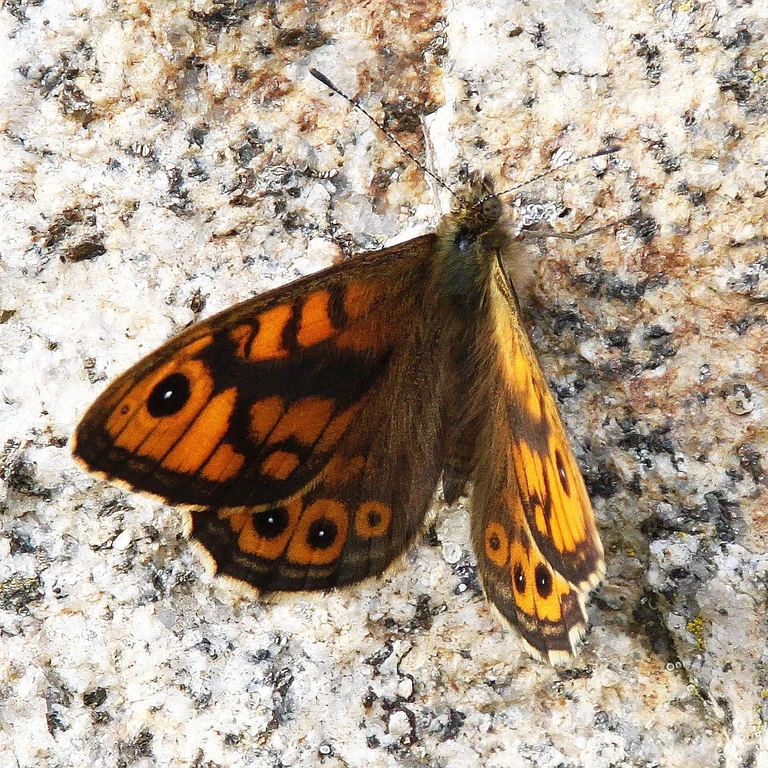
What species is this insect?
Lasiommata megera (also Pararge megera)
